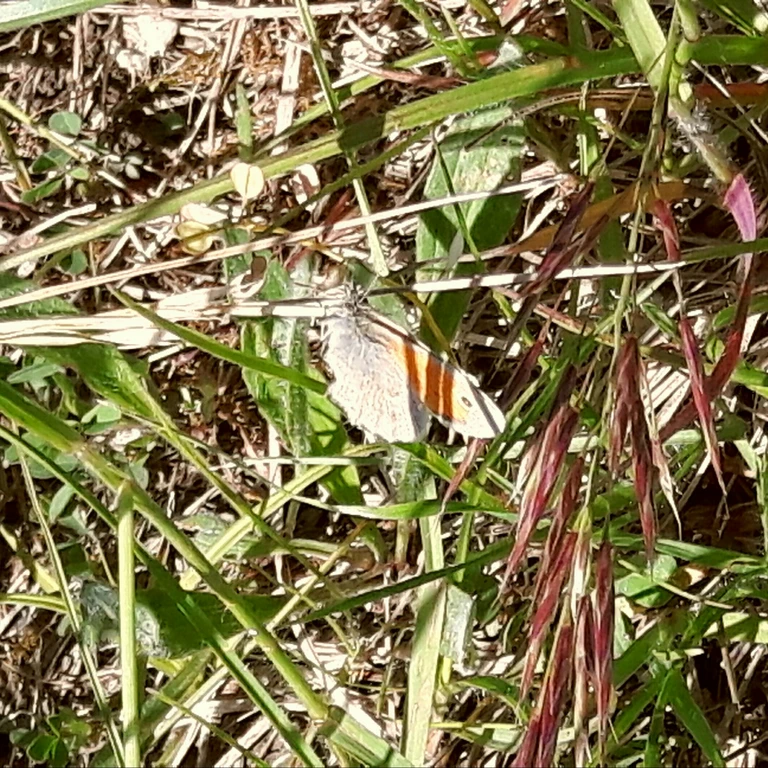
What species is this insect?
Coenonympha pamphilus
